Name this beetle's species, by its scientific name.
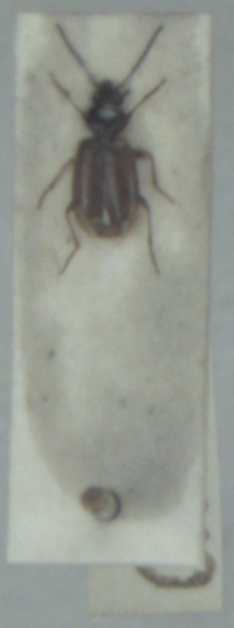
Bembidion biguttatum
